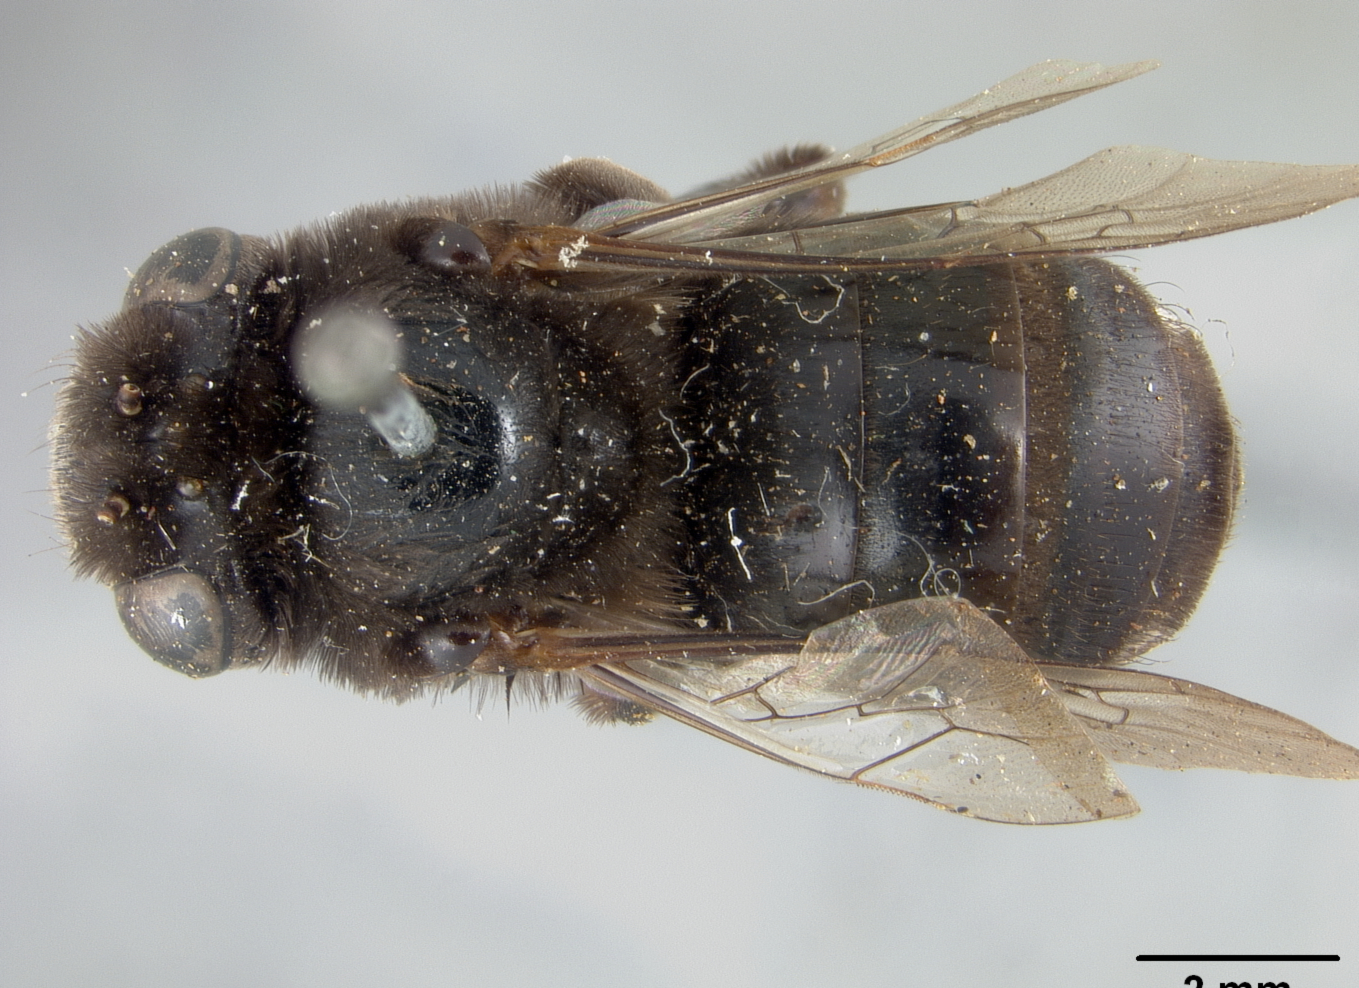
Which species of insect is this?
Svastra carcaranensis
